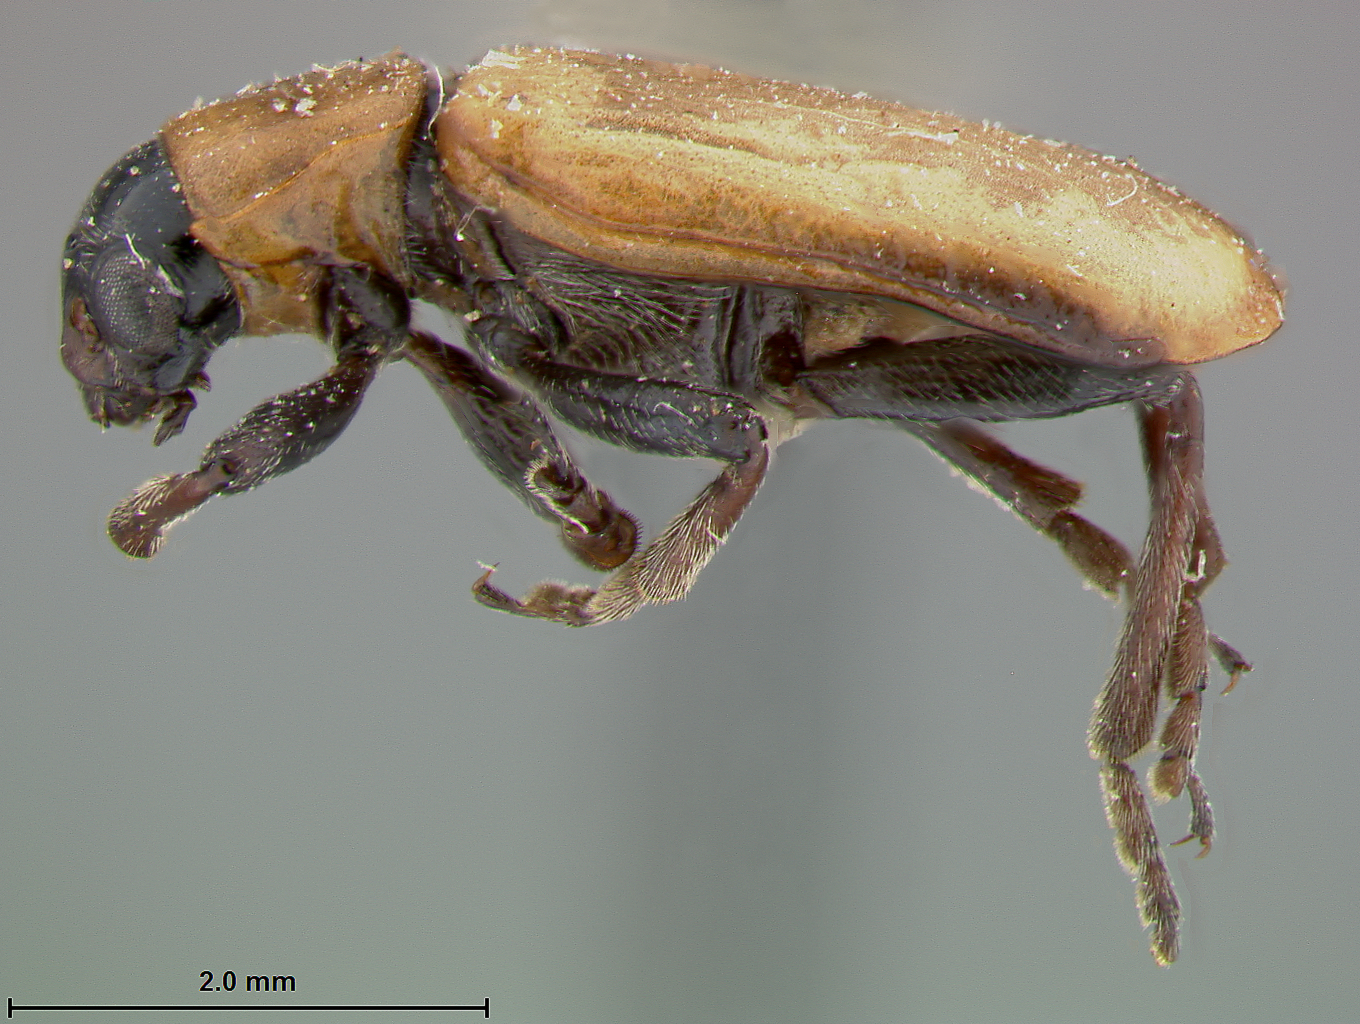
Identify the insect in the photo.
Luperodes californicus
